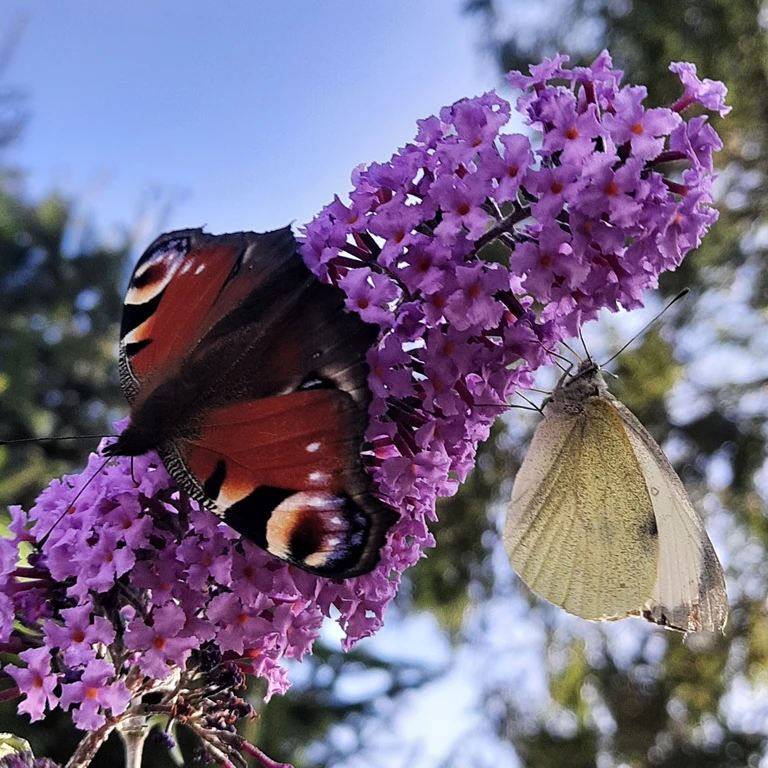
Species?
Aglais io
